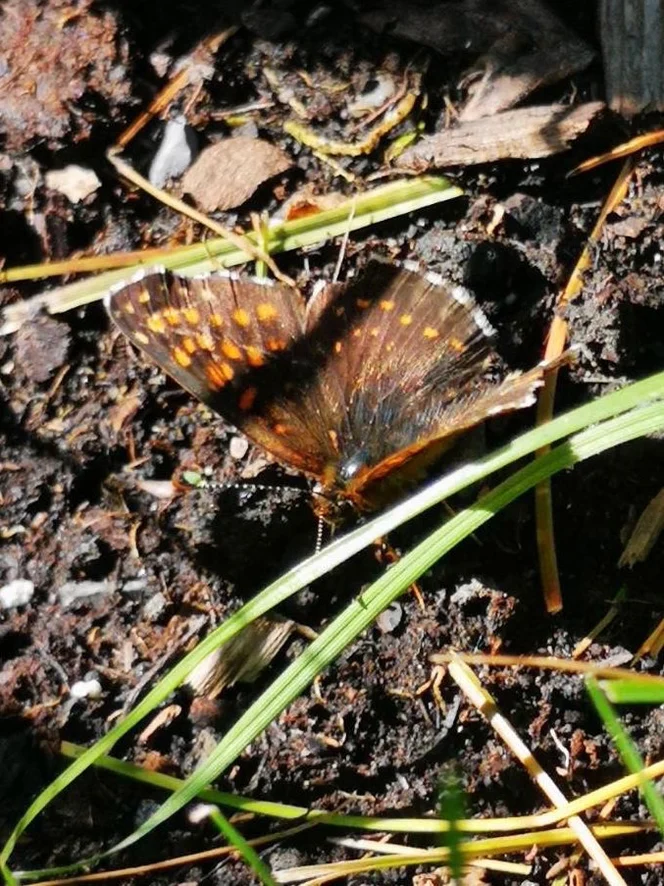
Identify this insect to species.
Melitaea diamina
